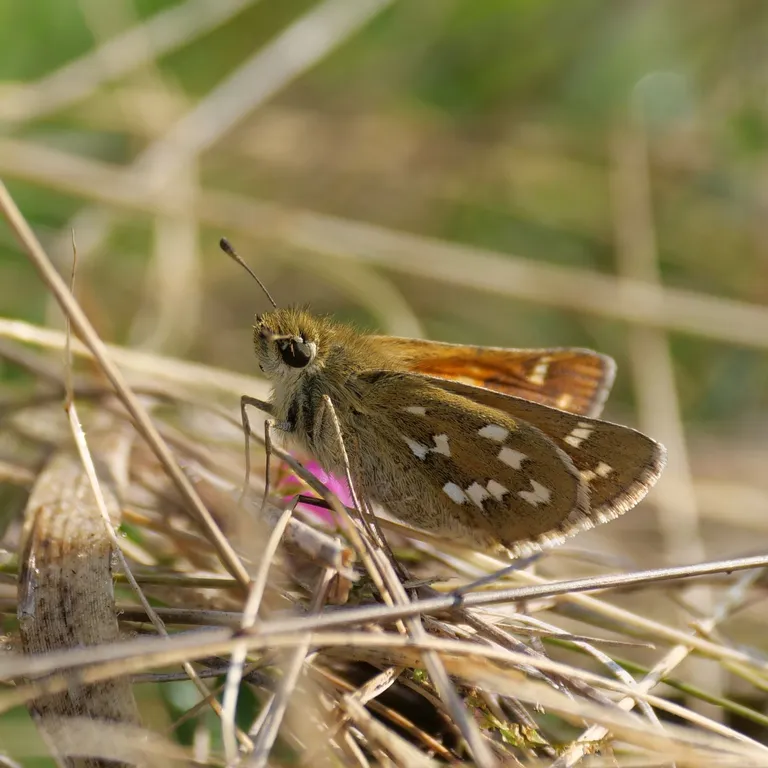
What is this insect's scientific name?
Hesperia comma
